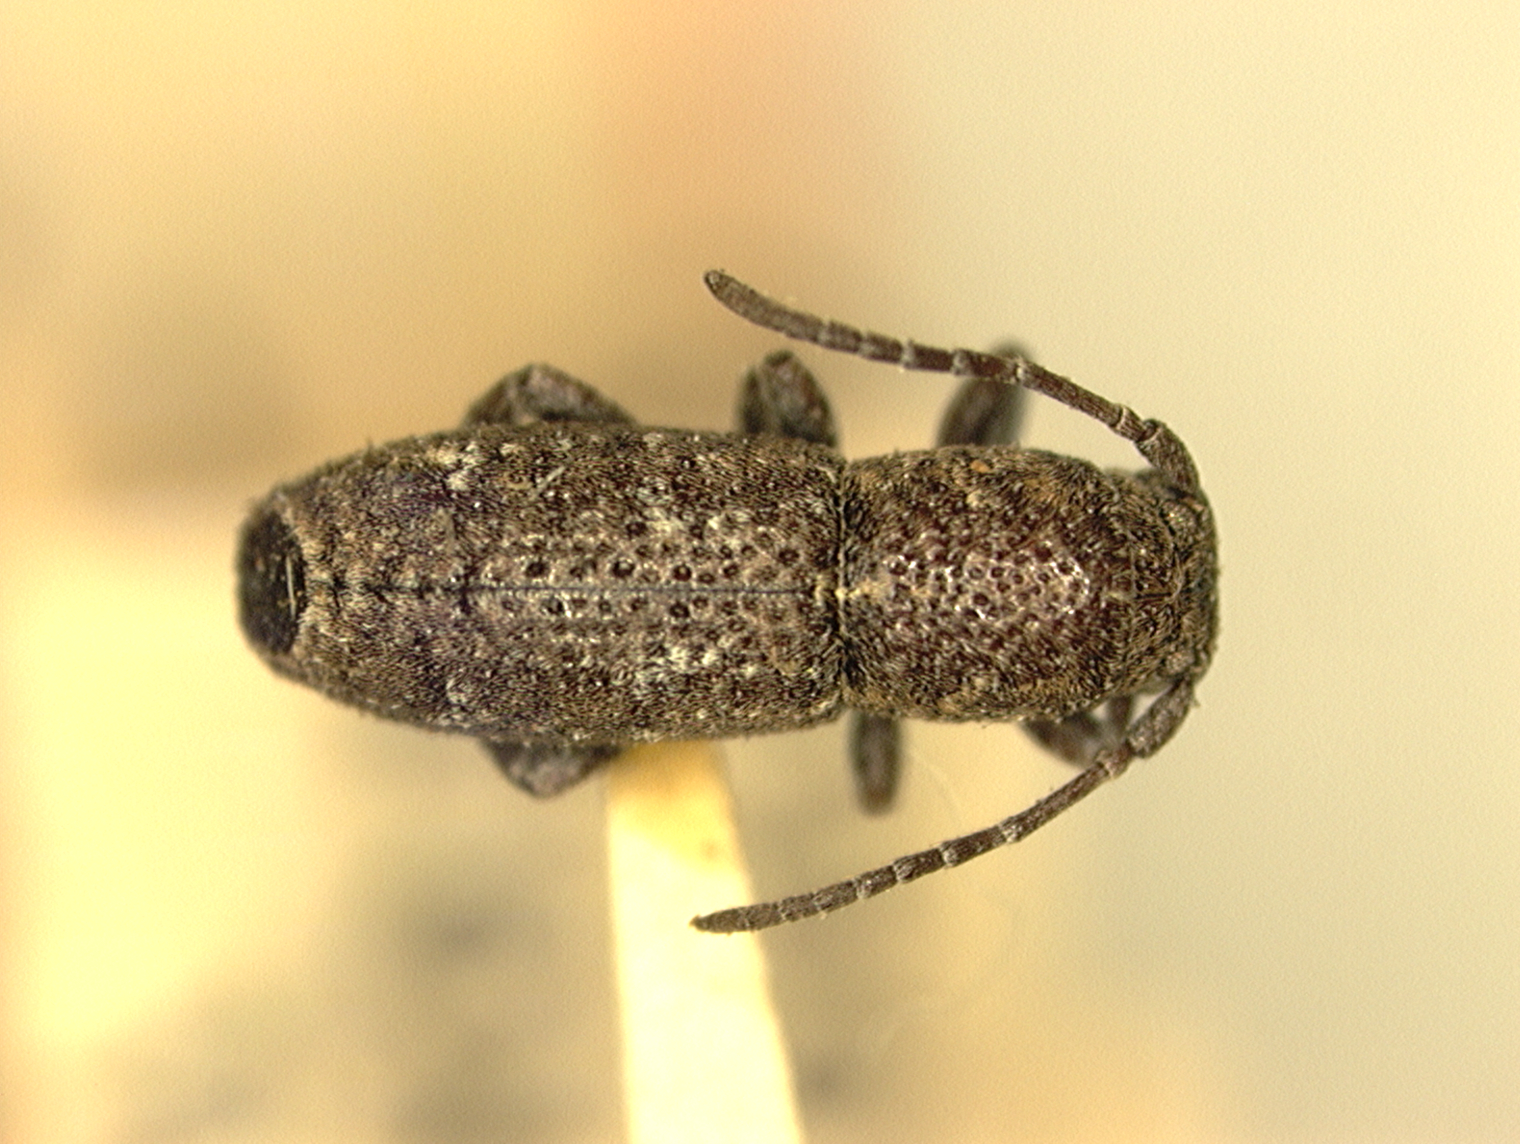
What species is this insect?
Parmenonta wickhami
